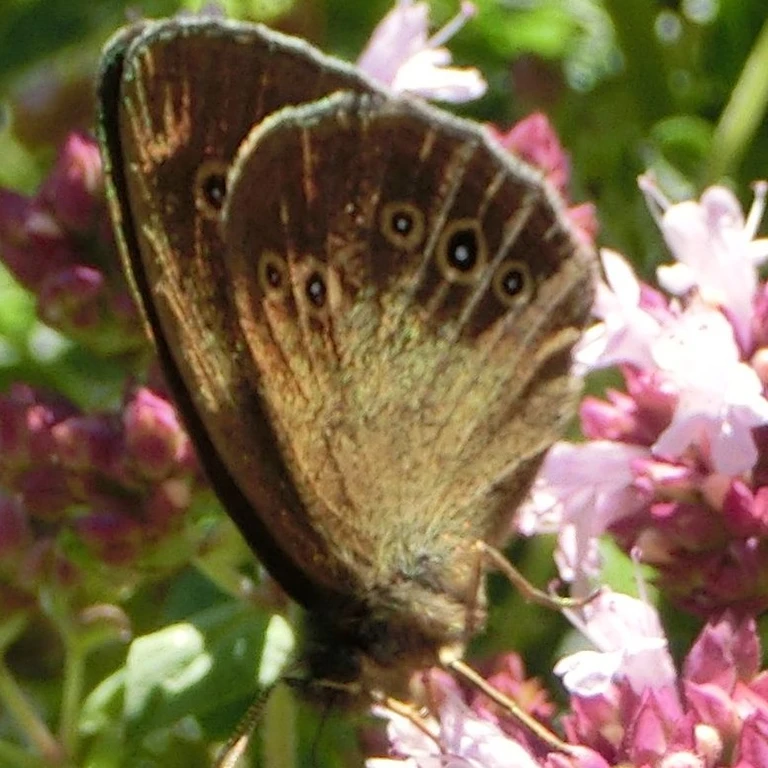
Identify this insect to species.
Aphantopus hyperantus
